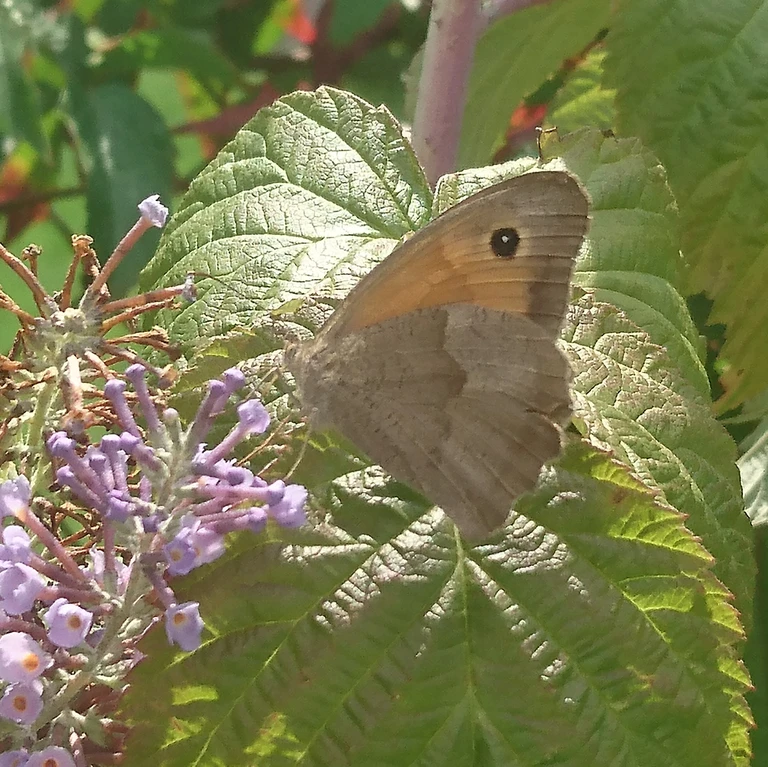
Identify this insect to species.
Maniola jurtina
